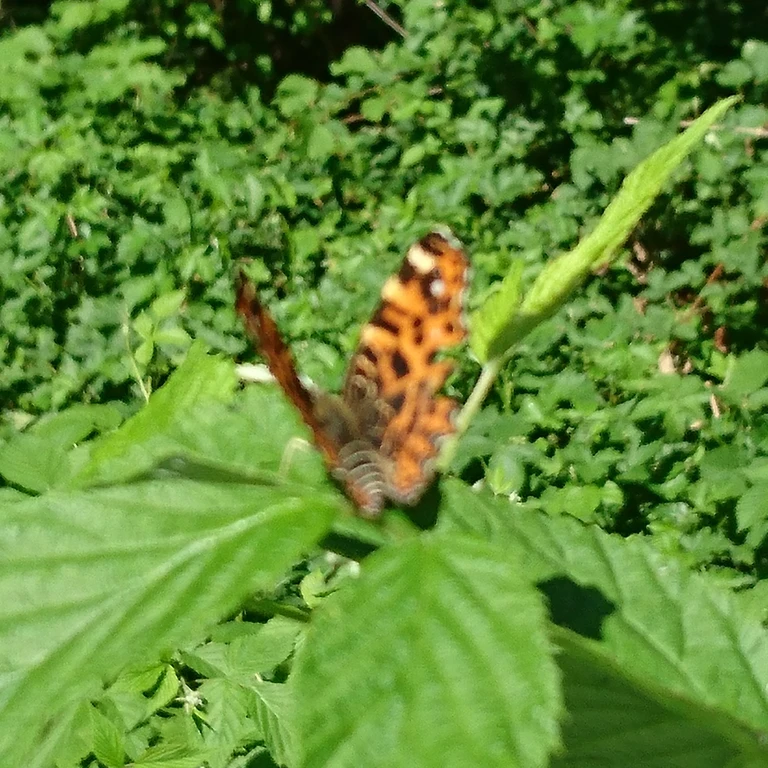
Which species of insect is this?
Araschnia levana
